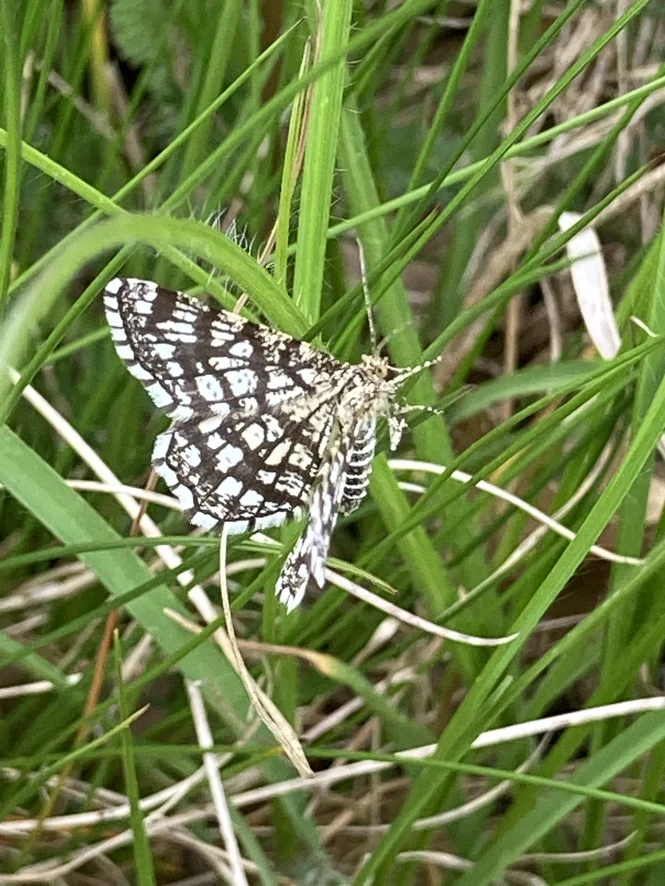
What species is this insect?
Chiasmia clathrata
